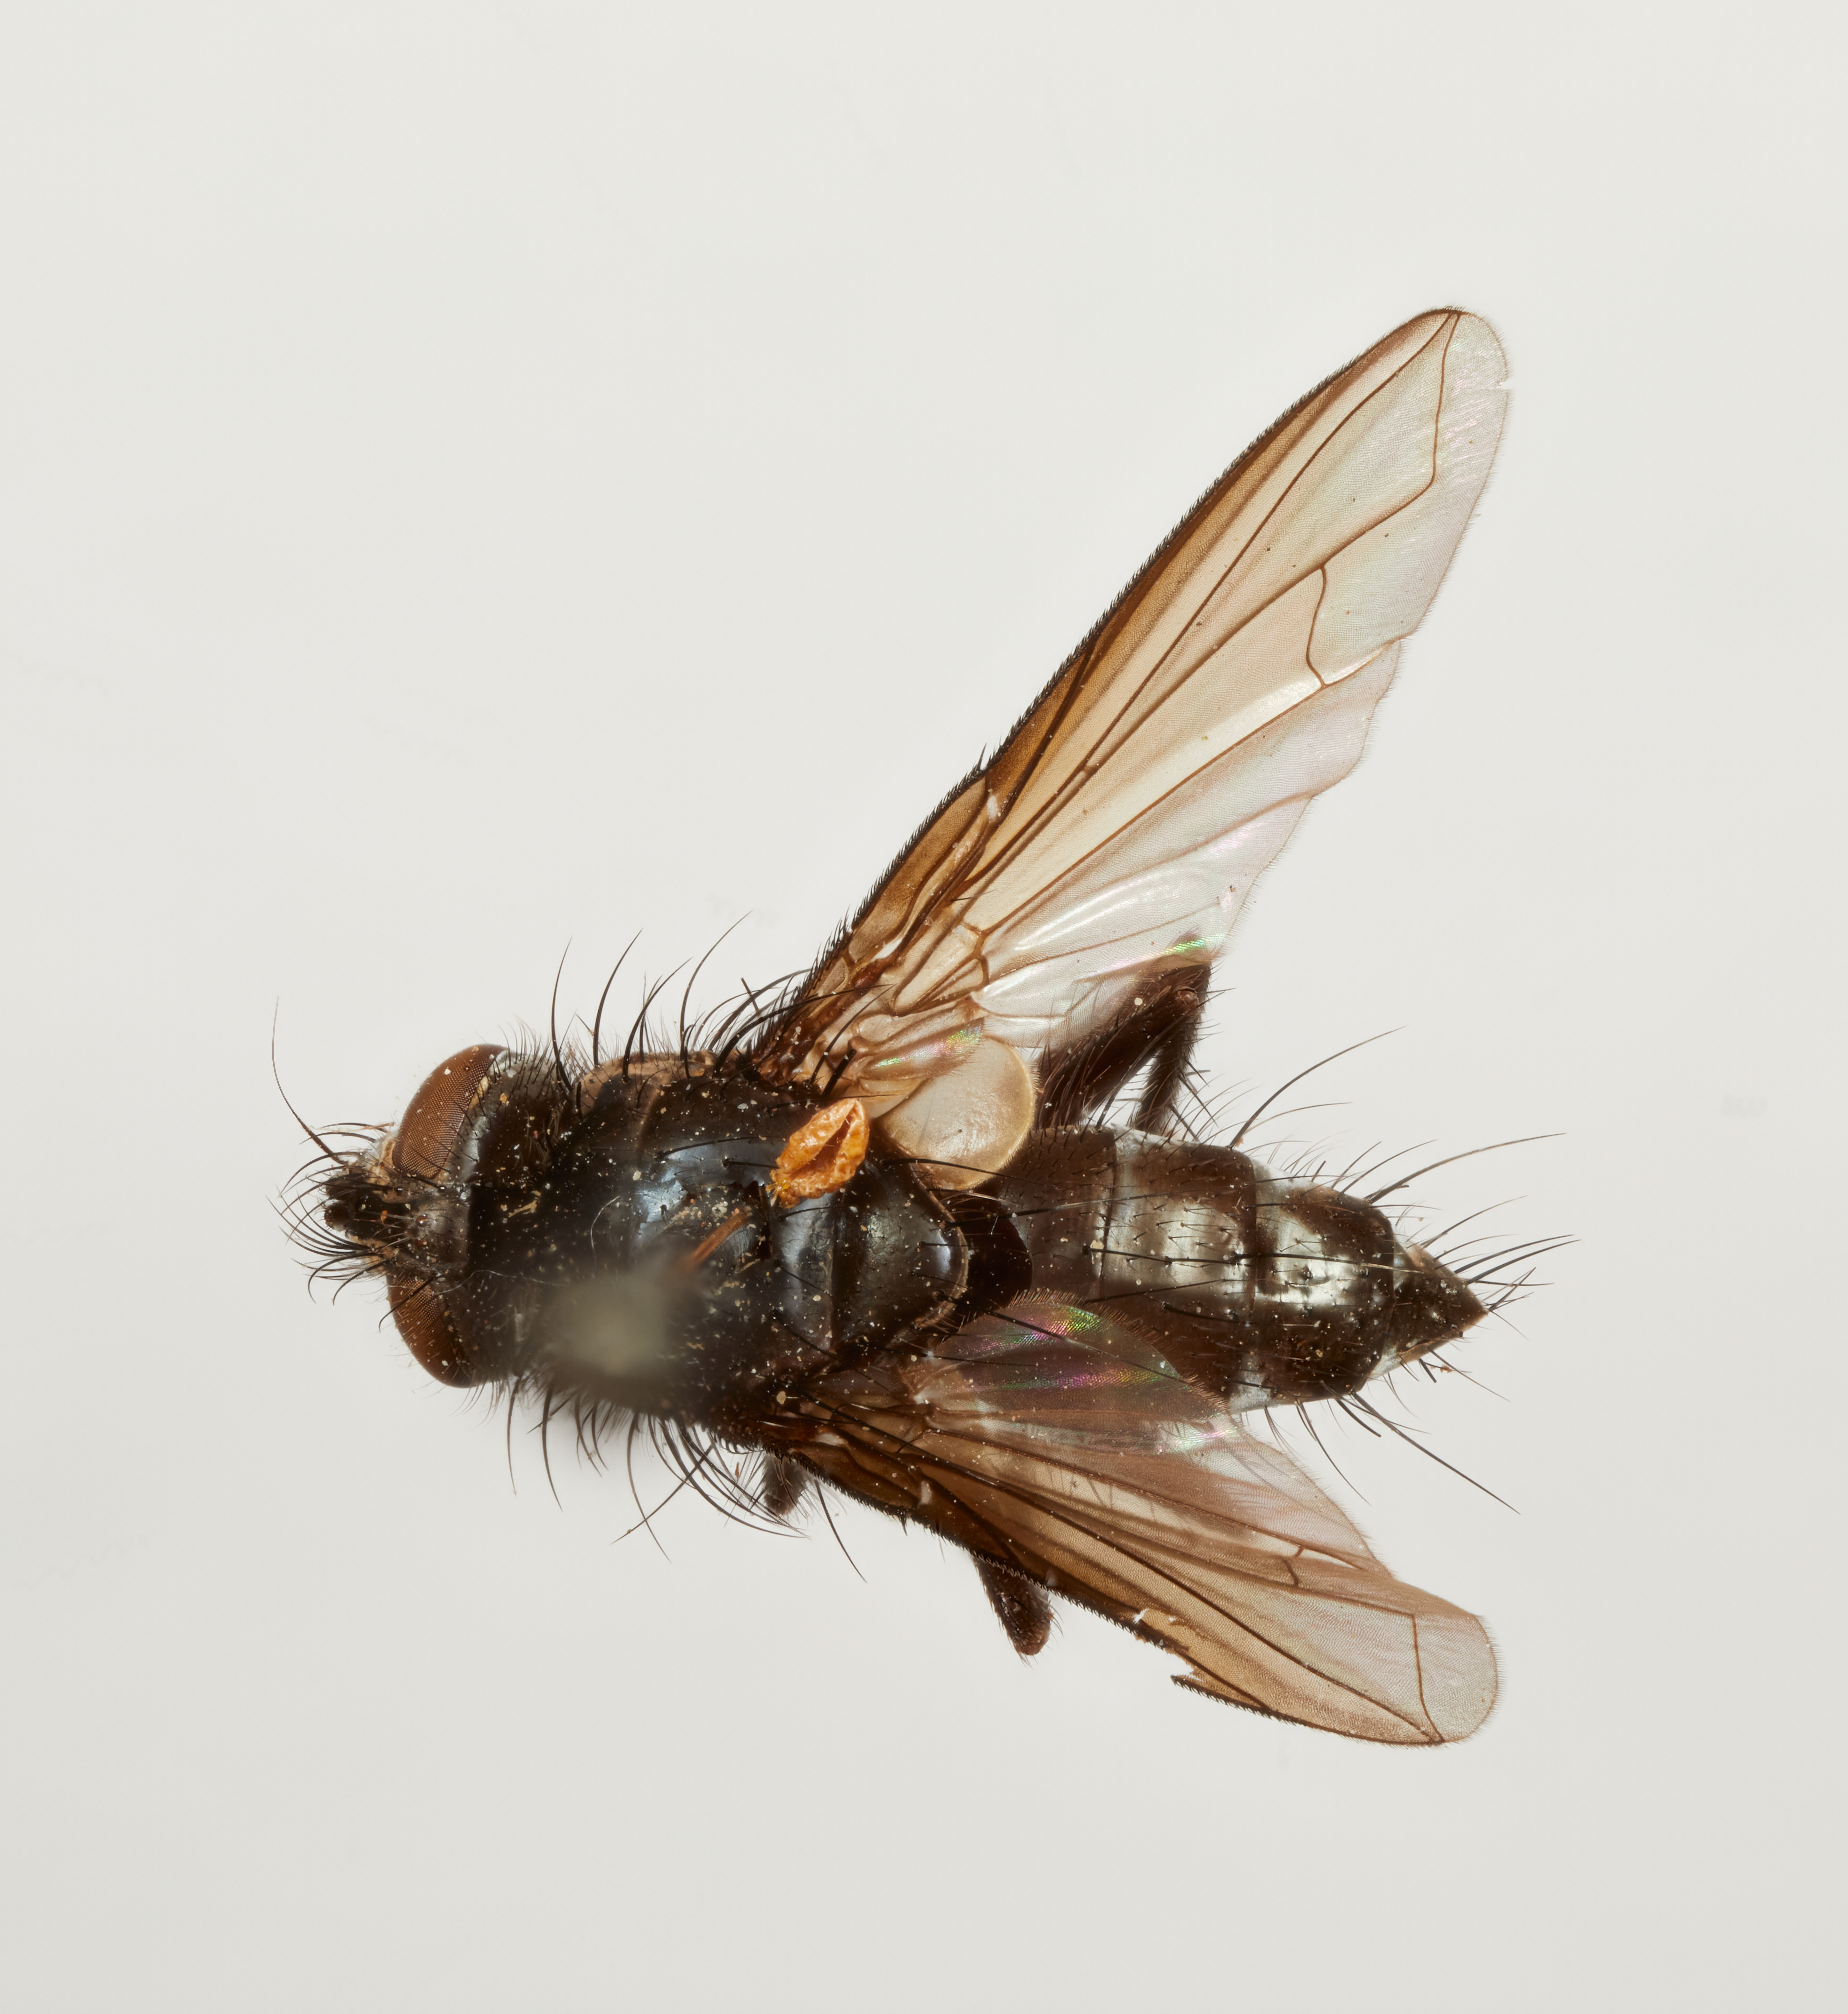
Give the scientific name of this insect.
Phyllophryno antennalis
